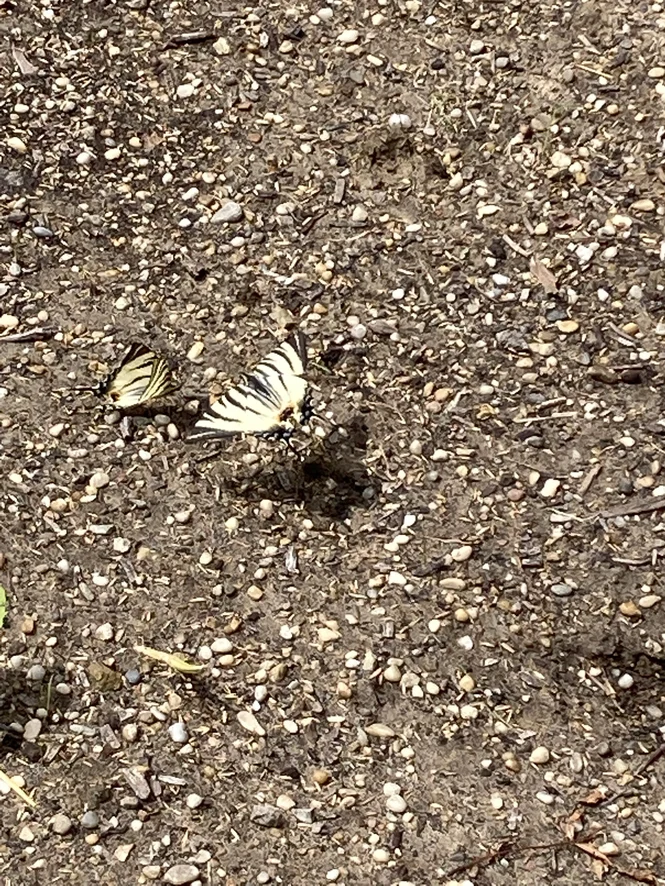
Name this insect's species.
Iphiclides podalirius
